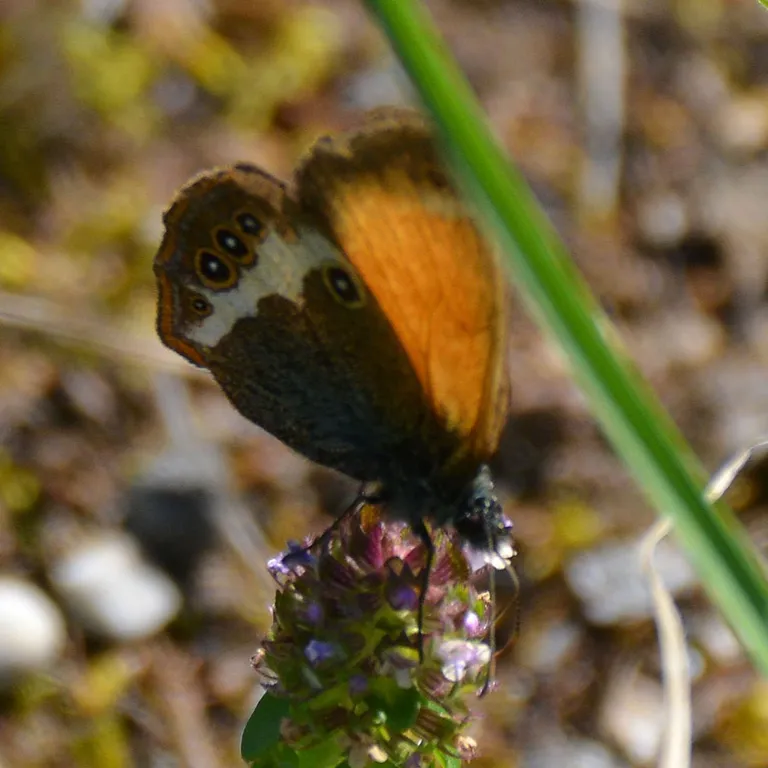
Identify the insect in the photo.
Coenonympha arcania
